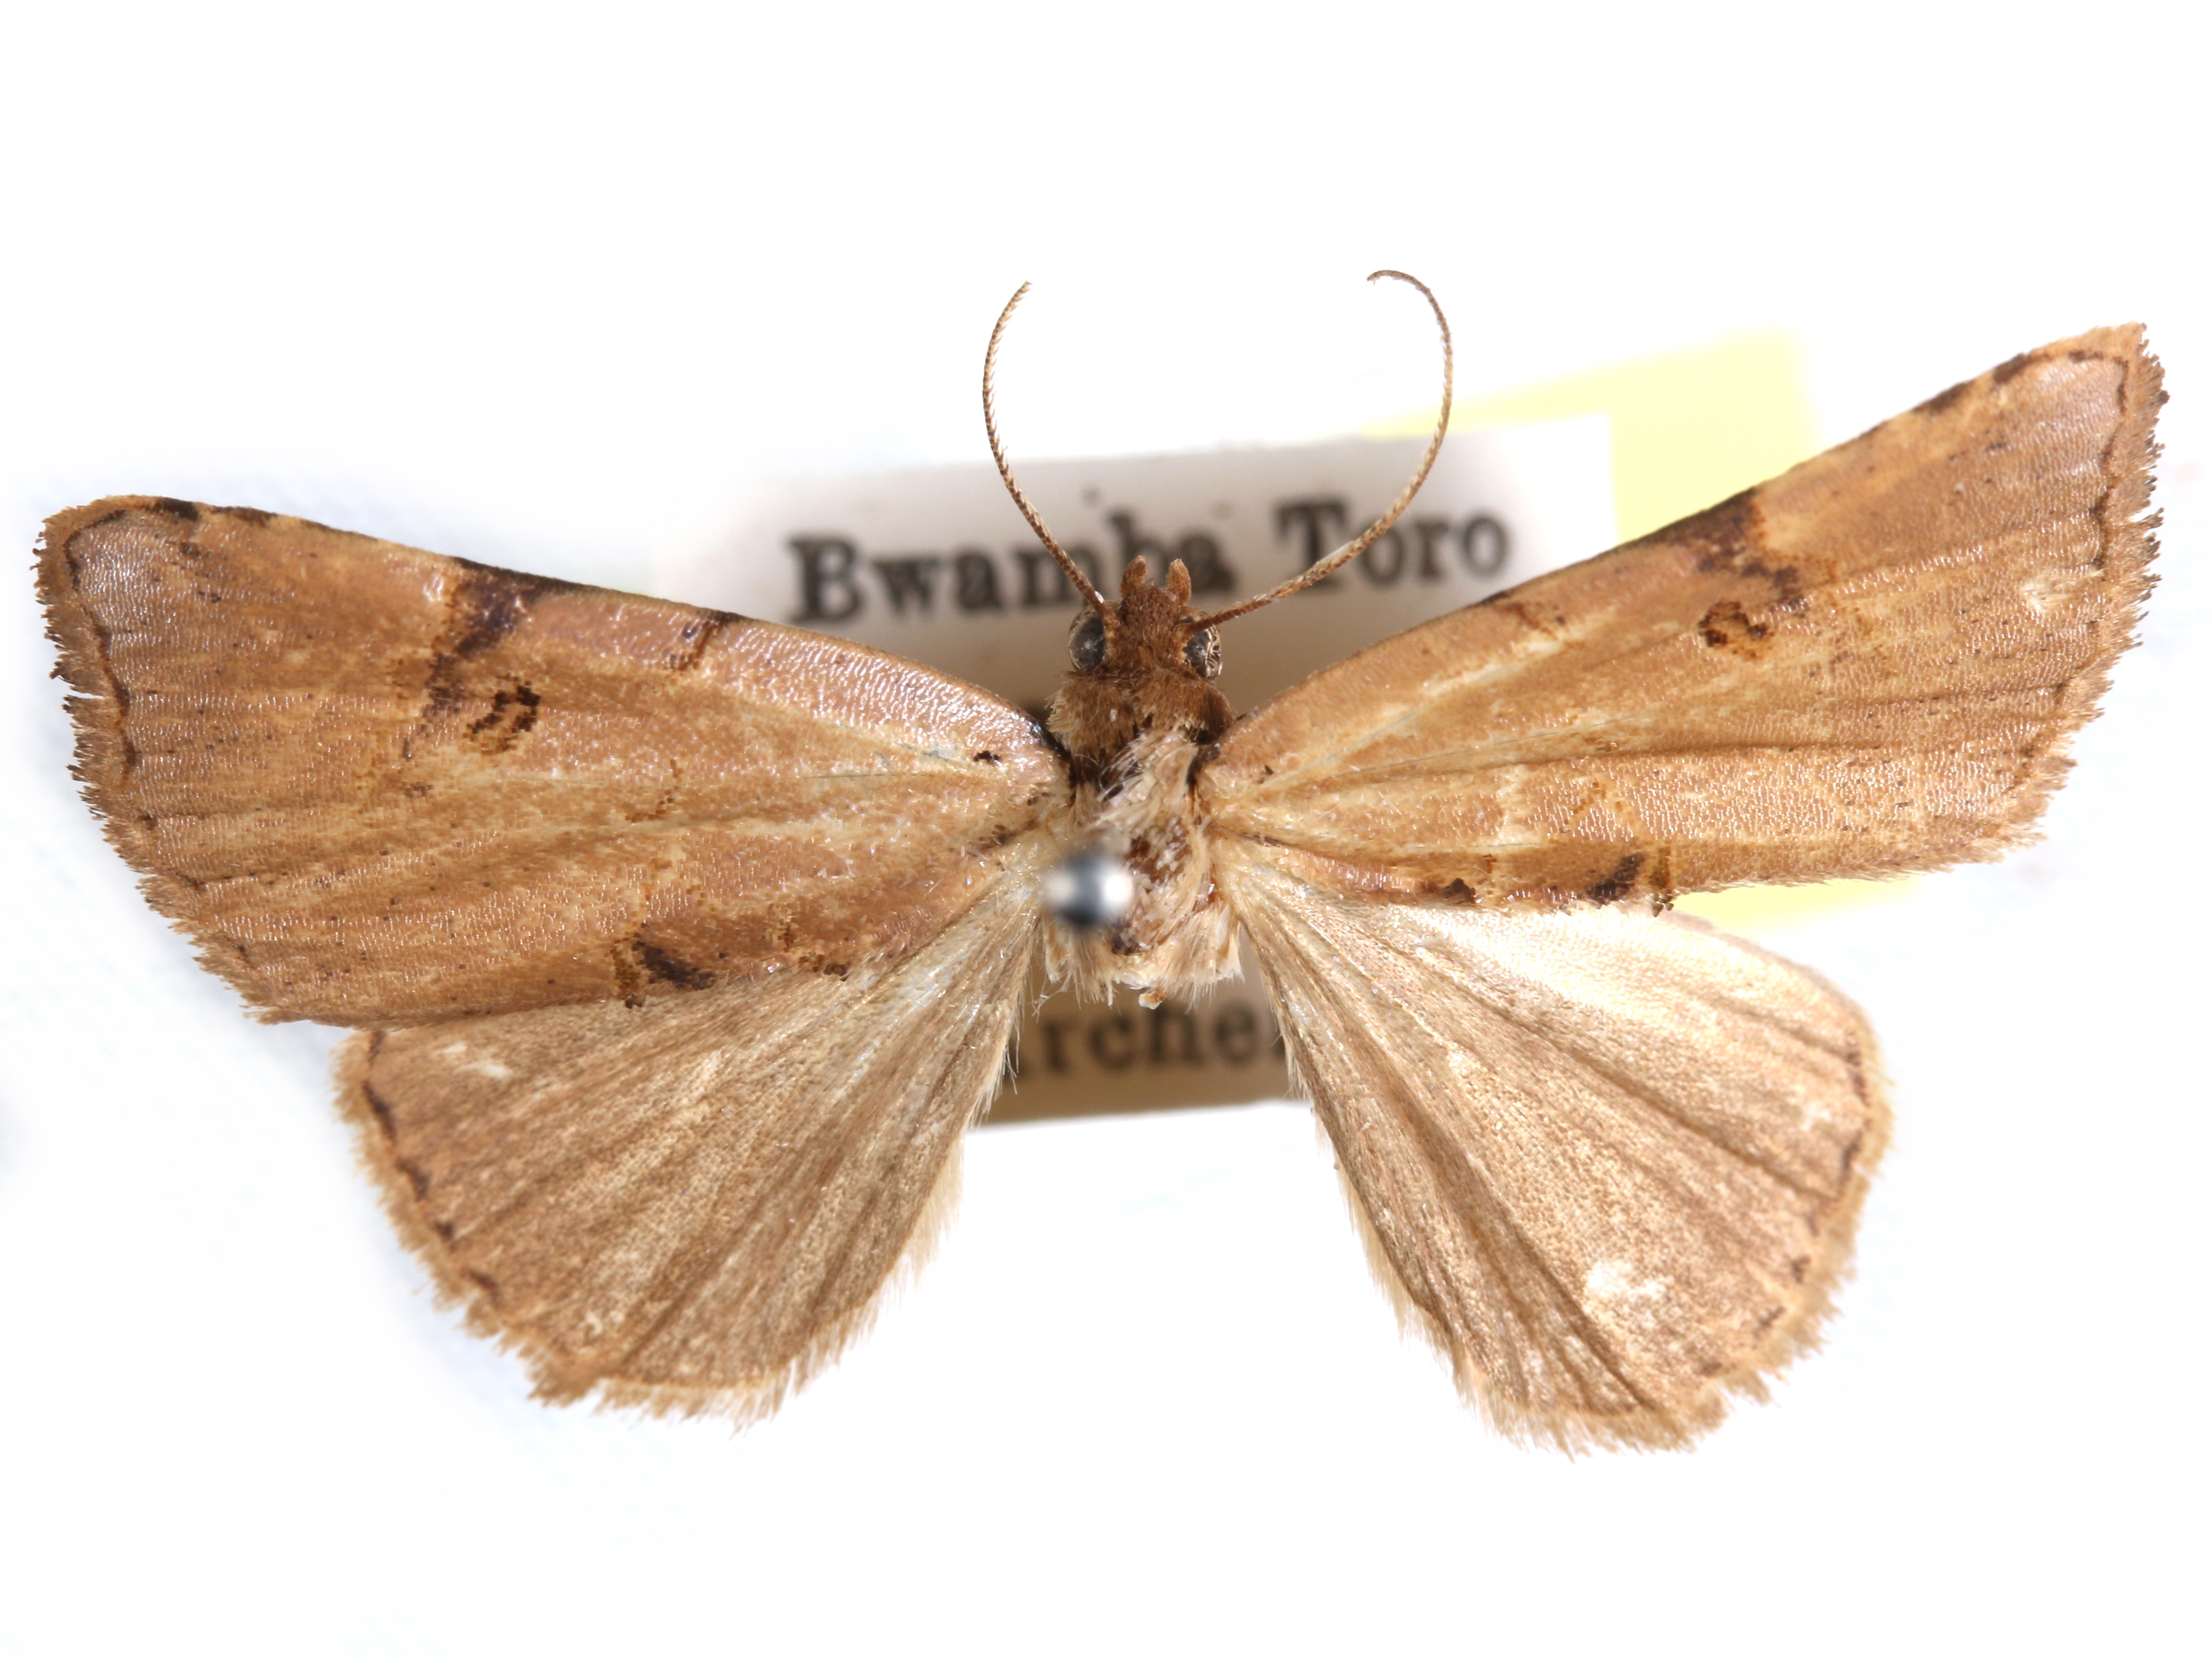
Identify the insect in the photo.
Marcipalina grisescens
